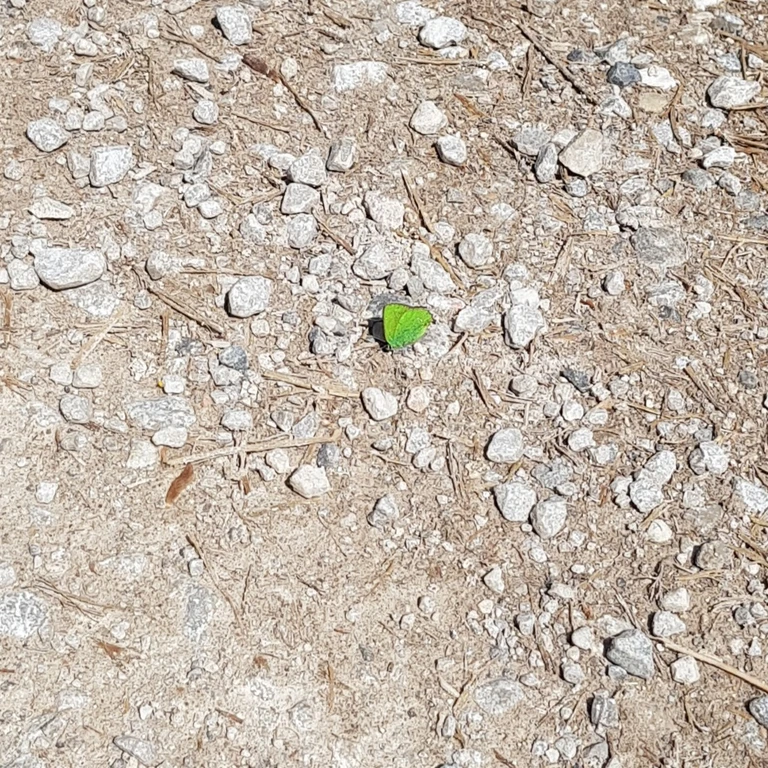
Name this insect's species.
Callophrys rubi
